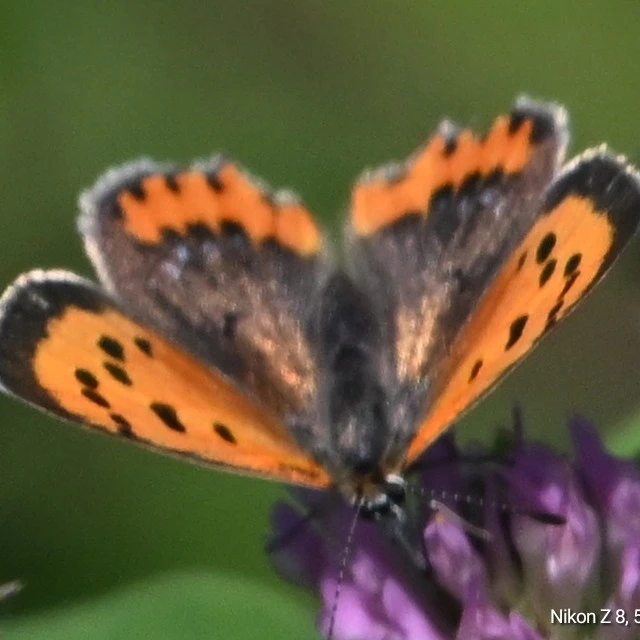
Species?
Lycaena phlaeas
